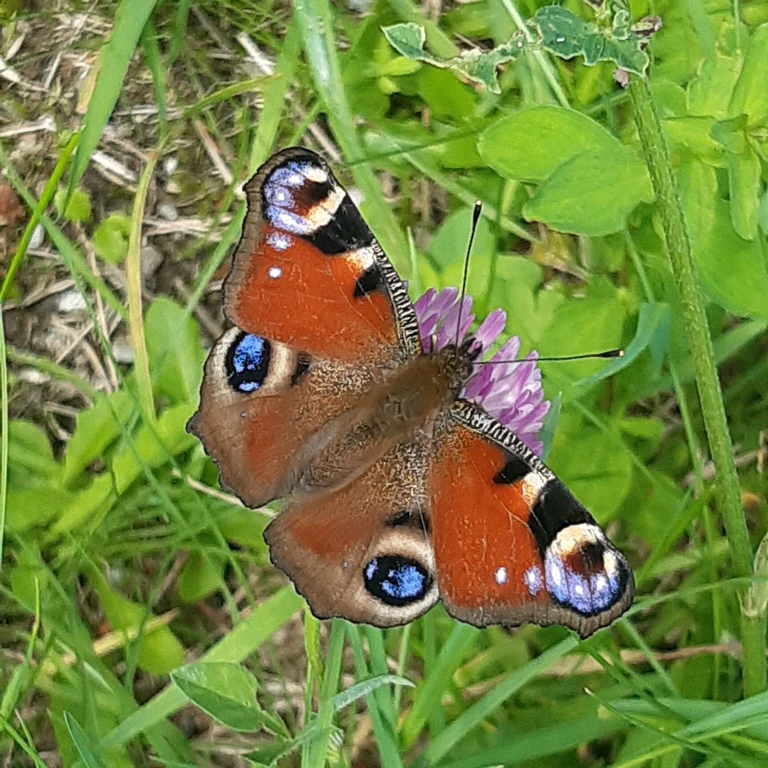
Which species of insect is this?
Aglais io
